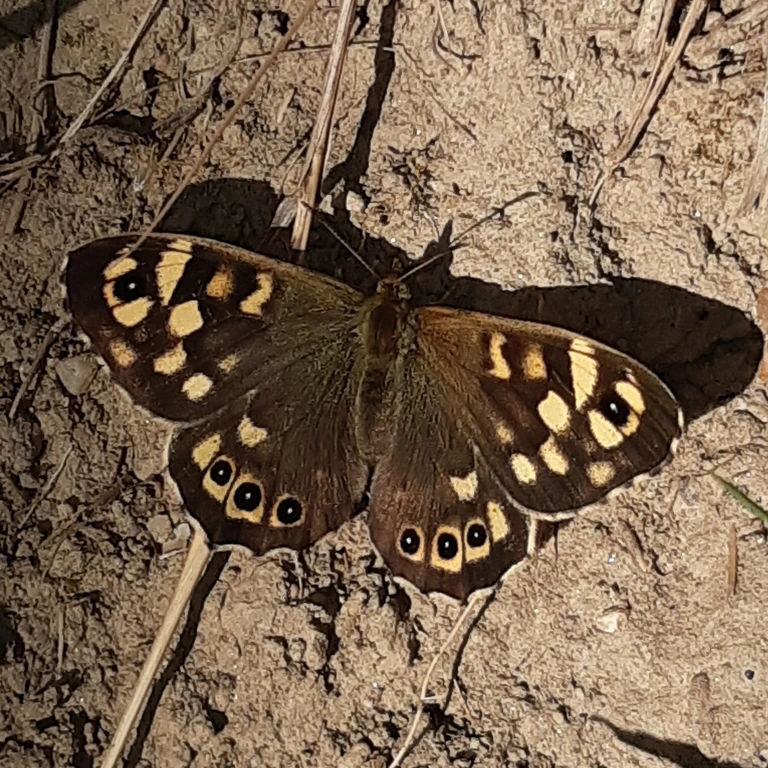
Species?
Pararge aegeria
